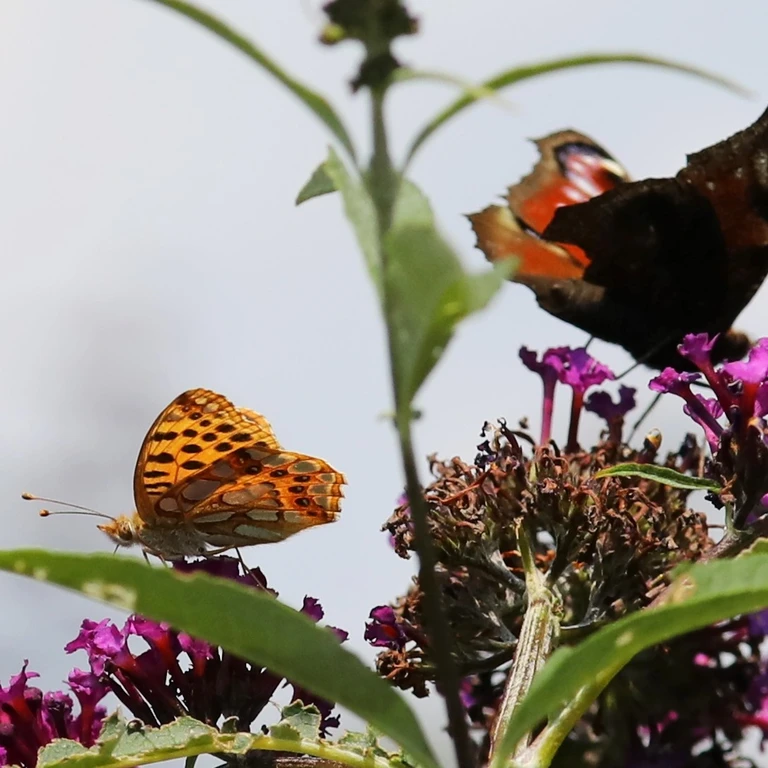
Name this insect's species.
Issoria lathonia
